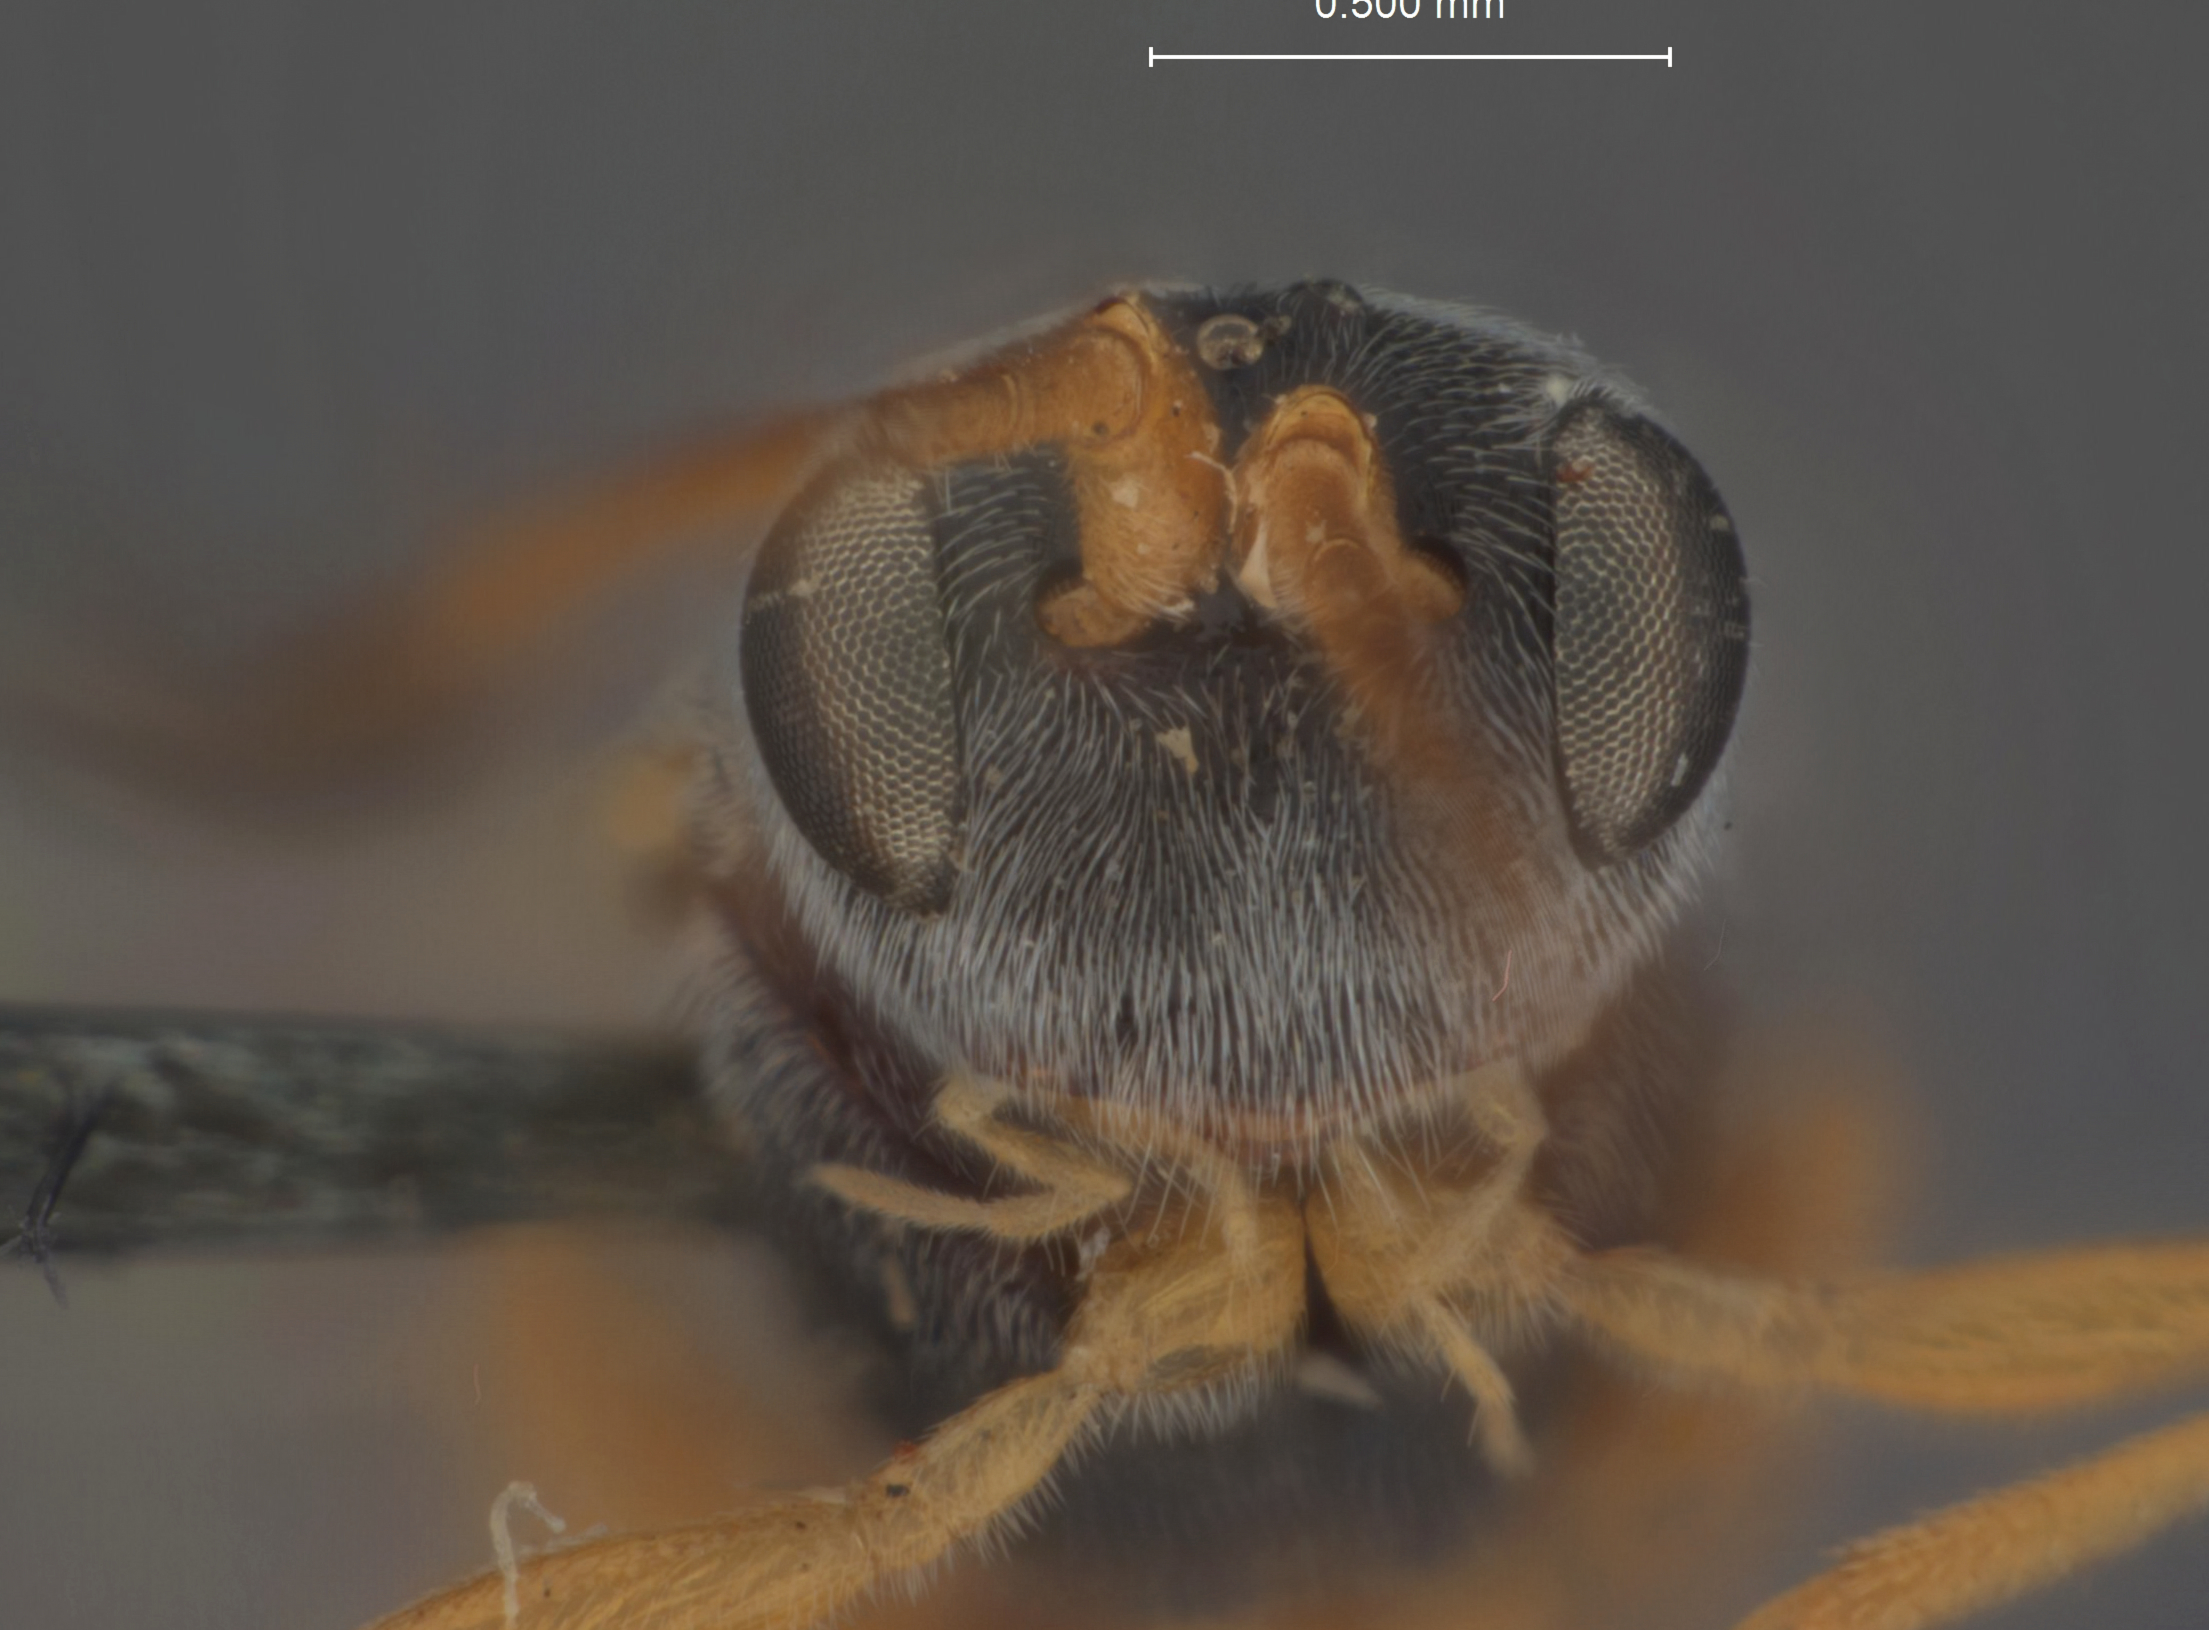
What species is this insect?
Ascogaster aurea
